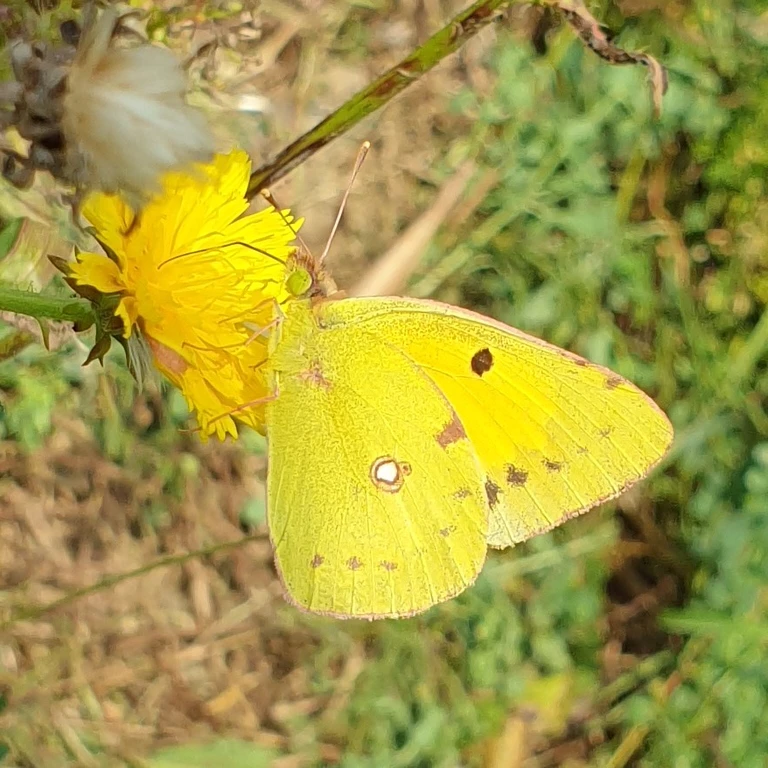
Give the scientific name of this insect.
Colias croceus
